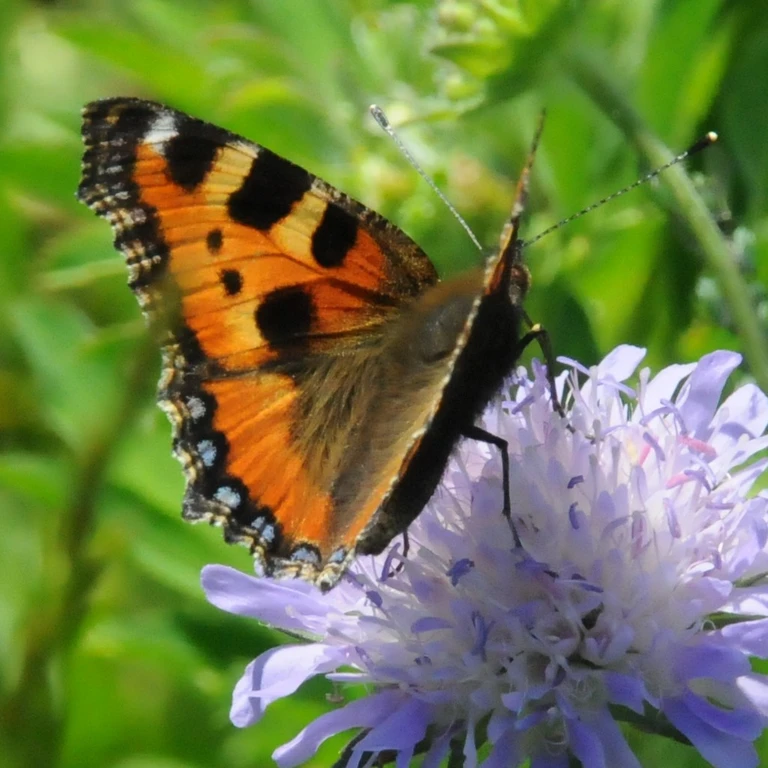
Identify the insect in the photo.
Aglais urticae
